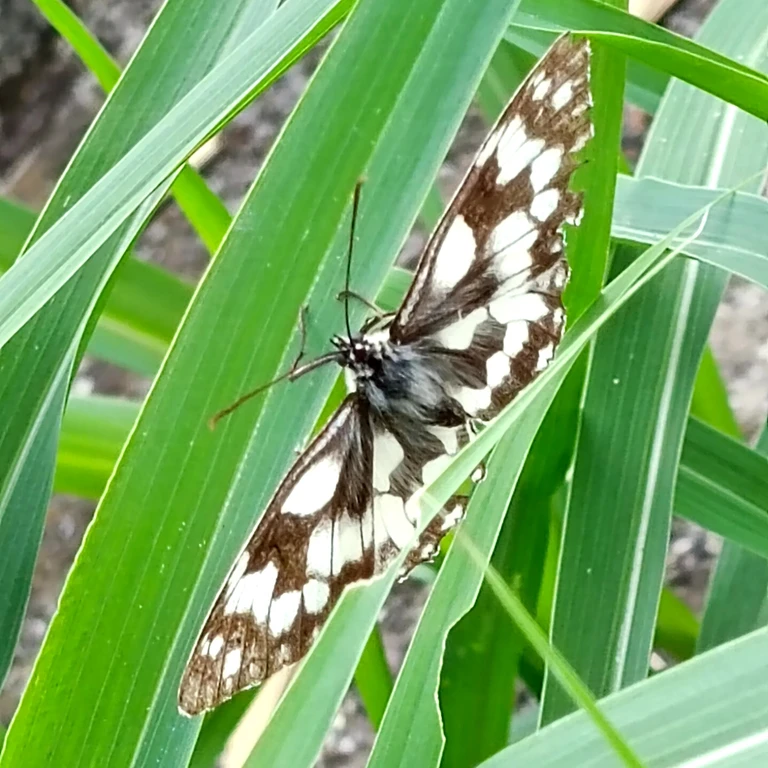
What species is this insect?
Melanargia galathea
